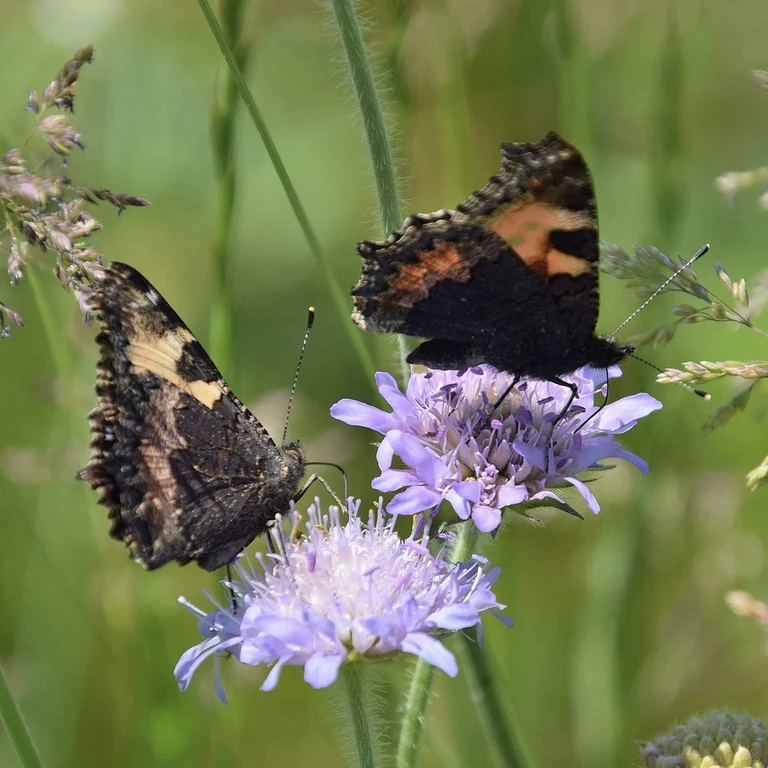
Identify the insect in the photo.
Aglais urticae
